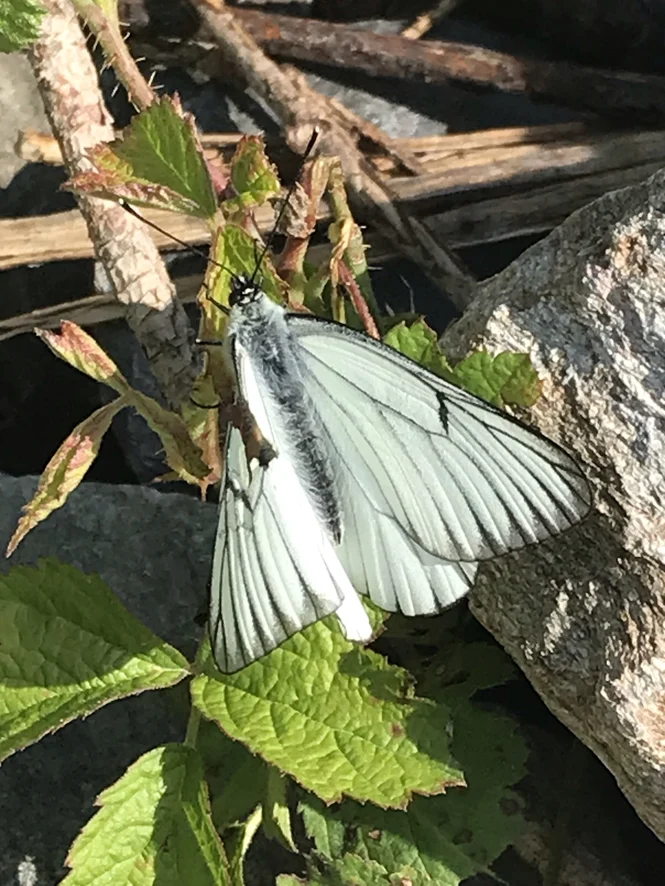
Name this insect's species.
Aporia crataegi
